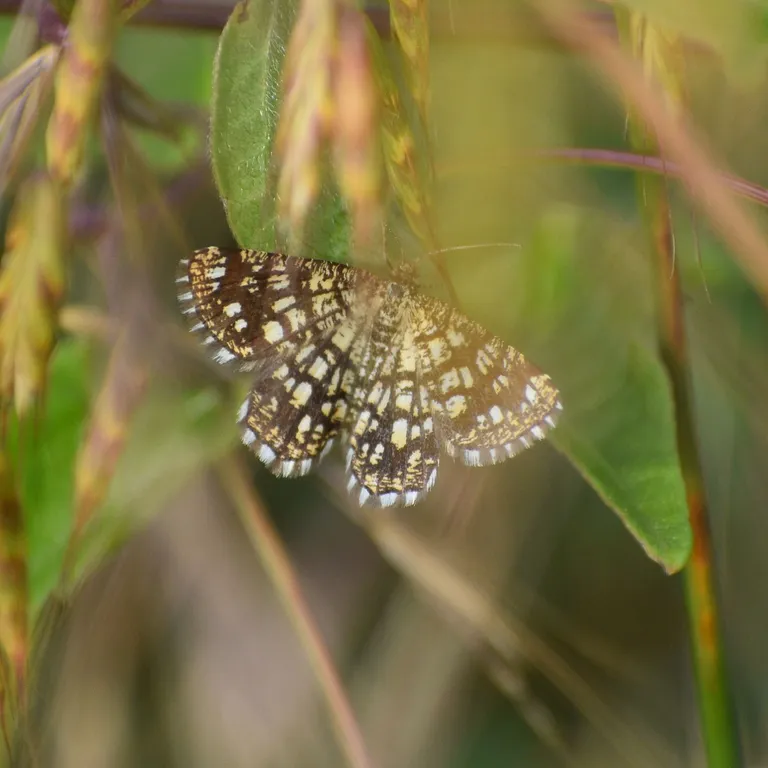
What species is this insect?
Chiasmia clathrata
